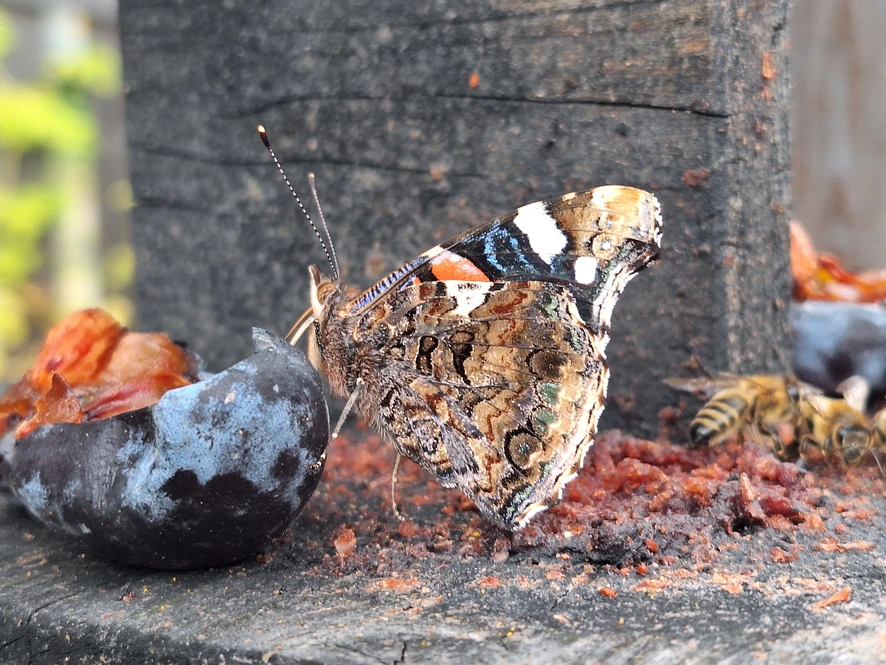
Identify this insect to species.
Vanessa atalanta
